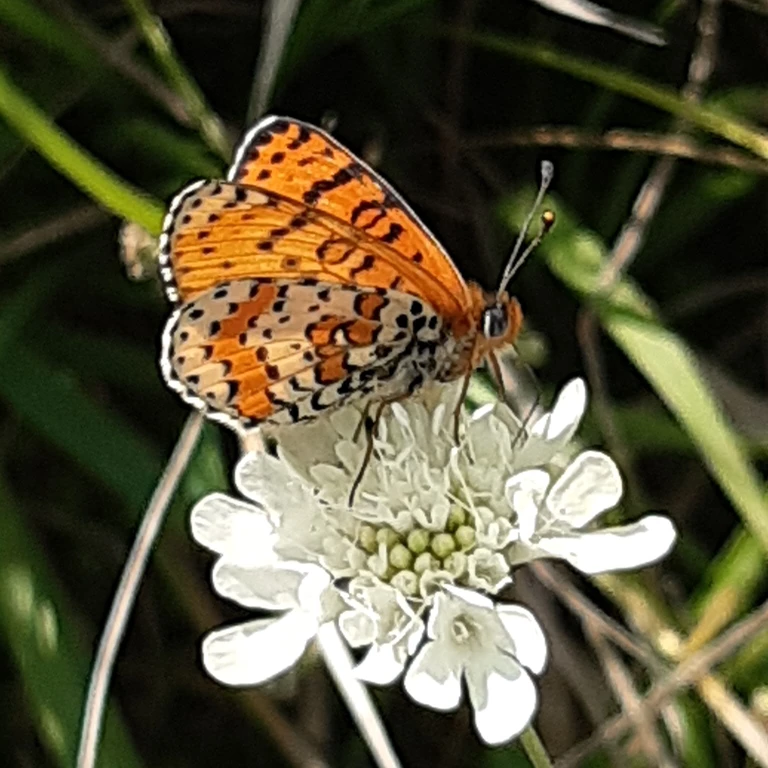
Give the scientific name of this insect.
Melitaea didyma
